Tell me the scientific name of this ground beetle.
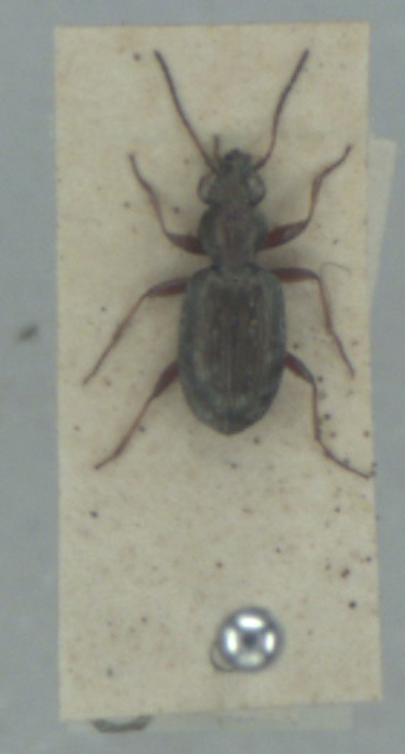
Asaphidion pallipes
